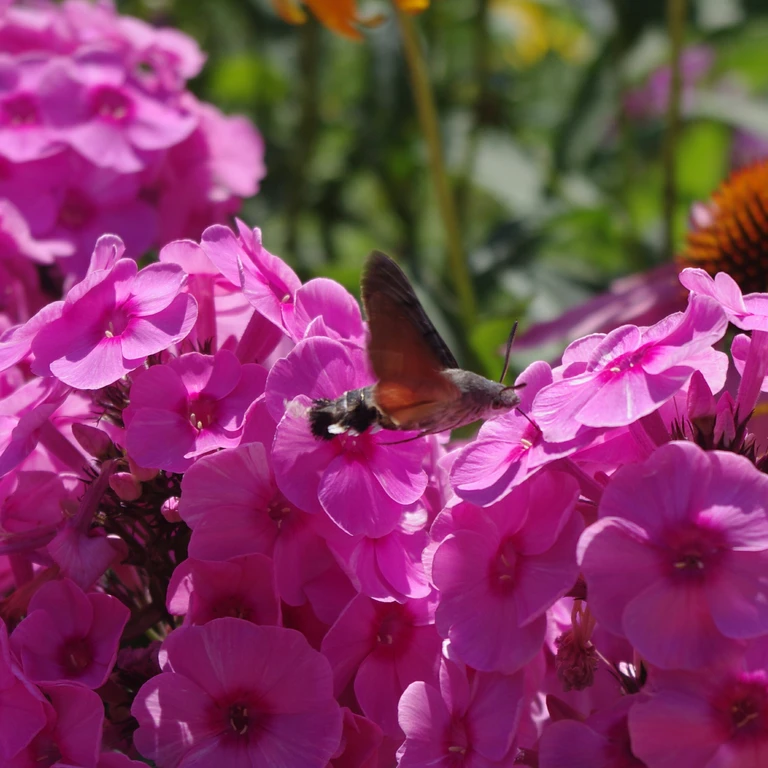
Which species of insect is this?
Macroglossum stellatarum
